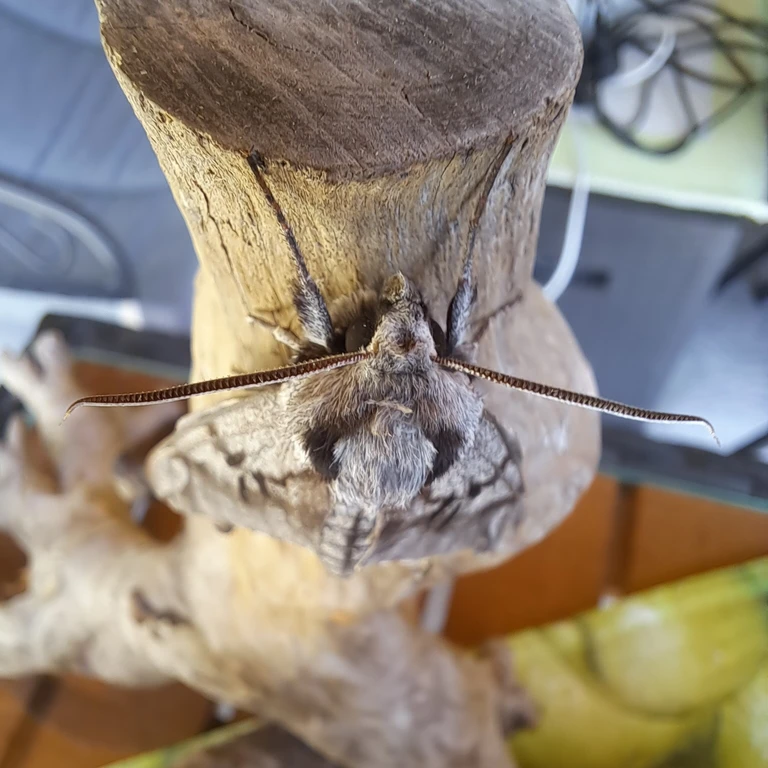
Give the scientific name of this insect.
Sphinx pinastri
